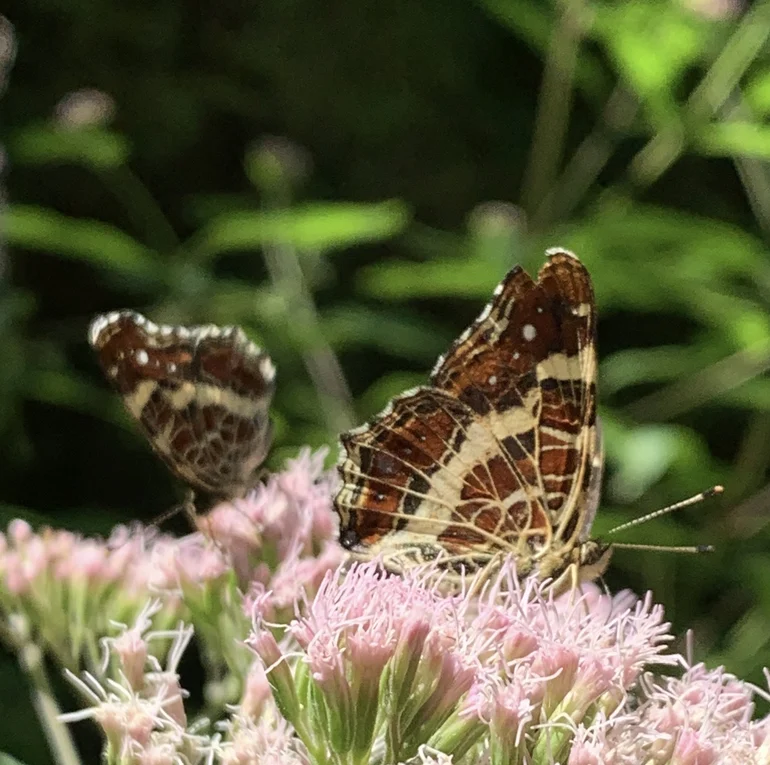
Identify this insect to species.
Araschnia levana
